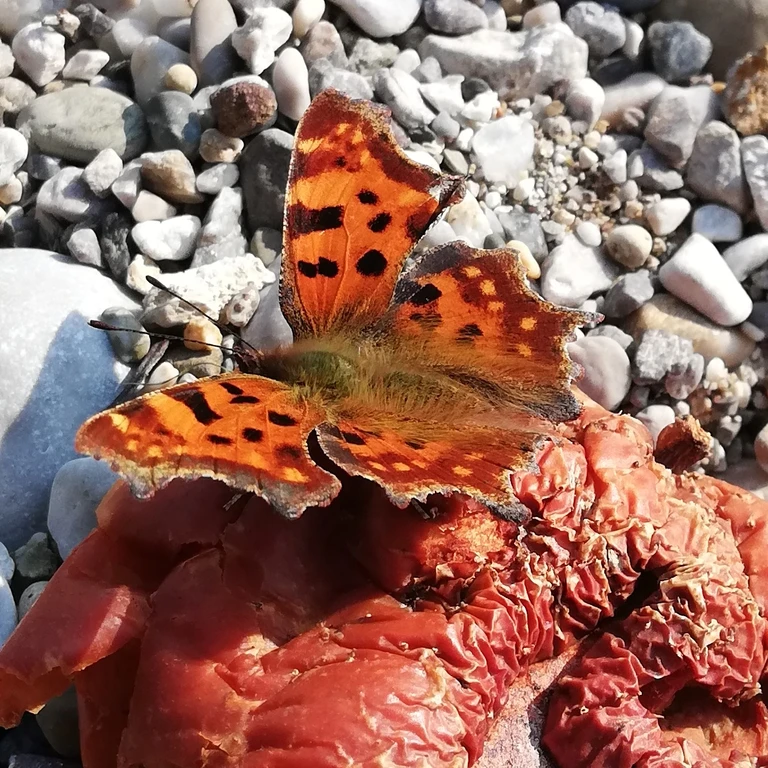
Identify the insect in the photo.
Polygonia c-album
